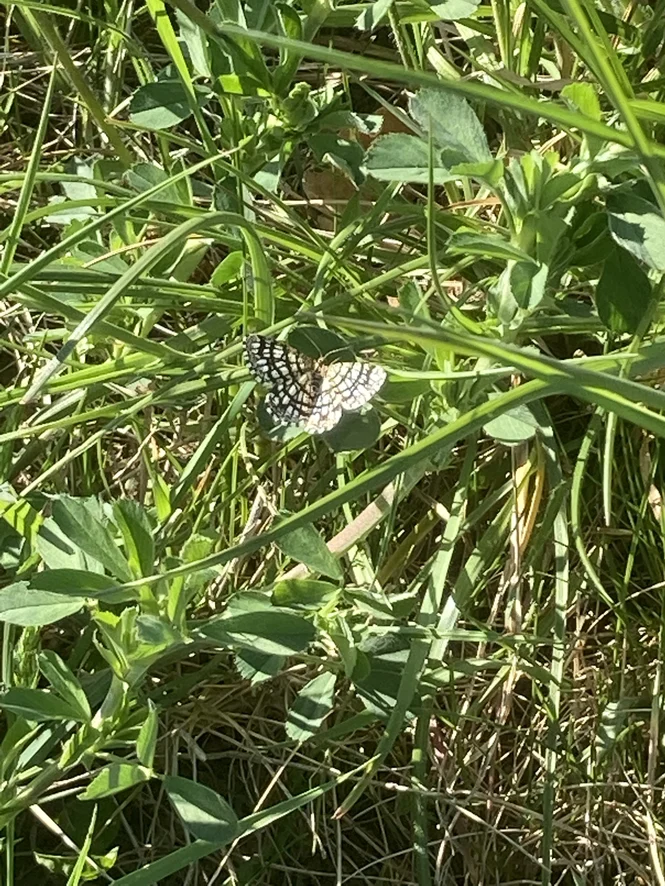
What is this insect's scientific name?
Chiasmia clathrata
